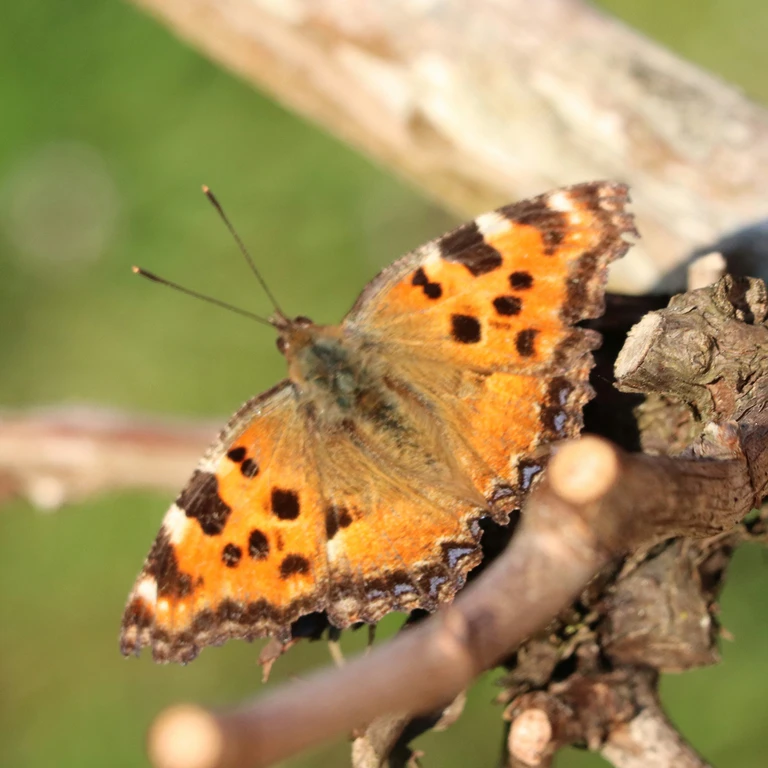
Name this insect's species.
Nymphalis polychloros
